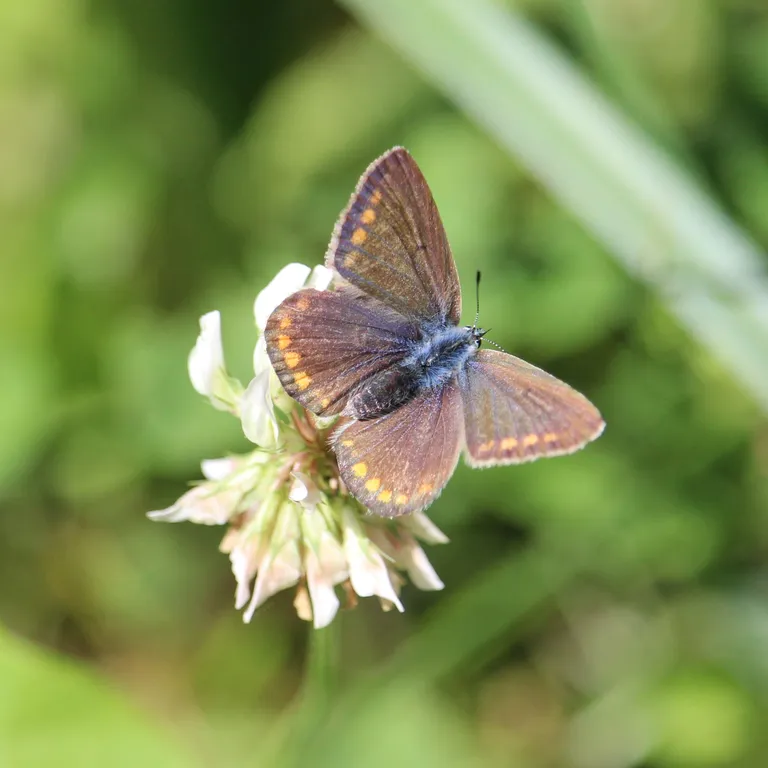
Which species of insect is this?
Polyommatus icarus
